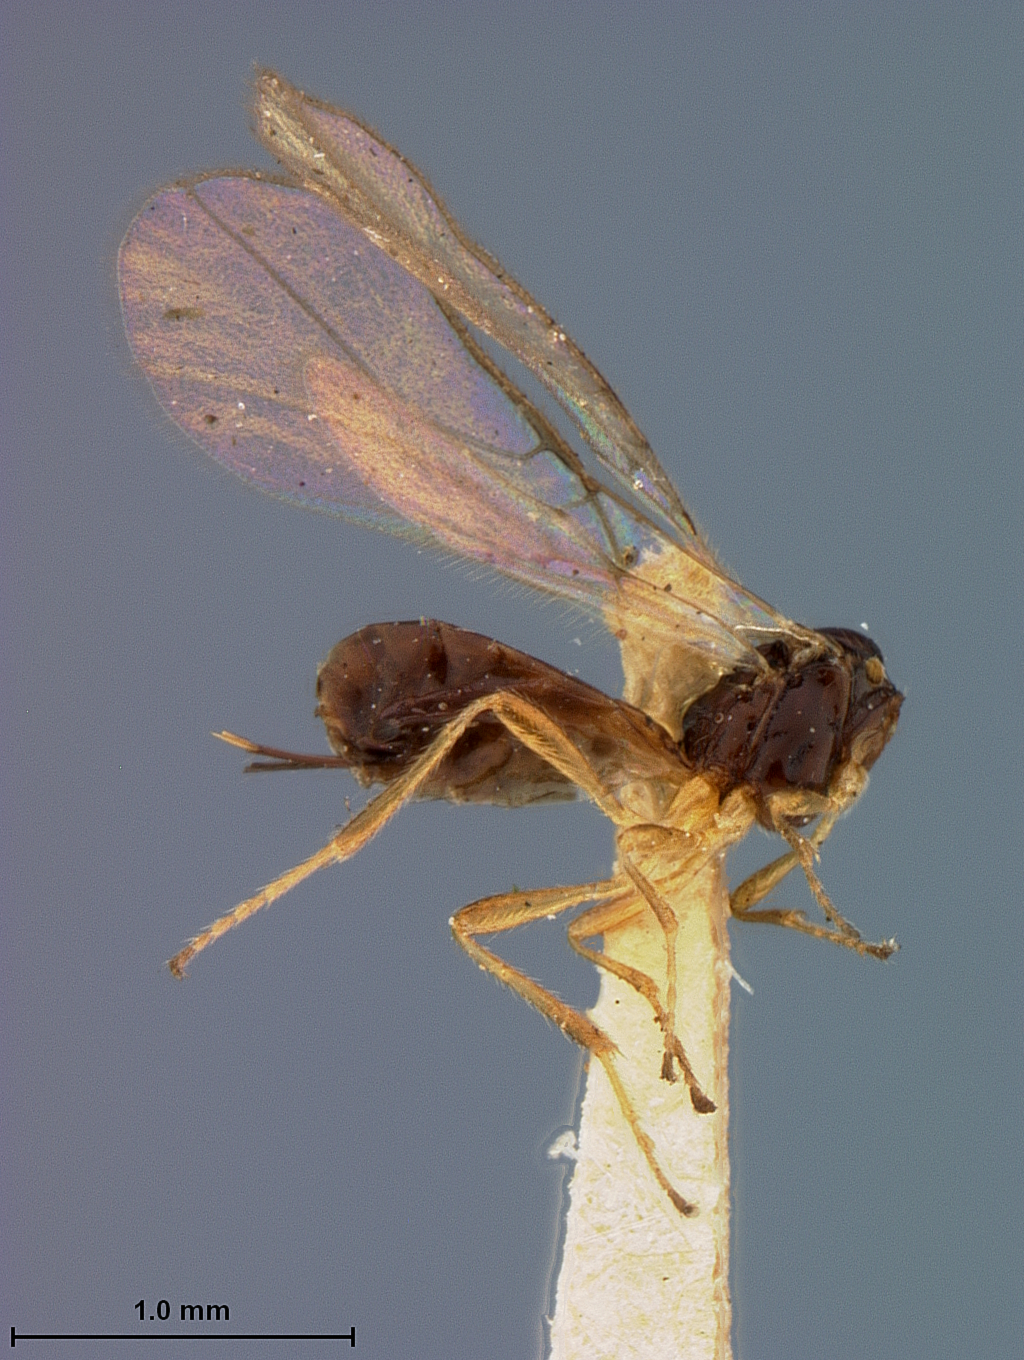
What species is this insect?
Aspilota ordinaria
